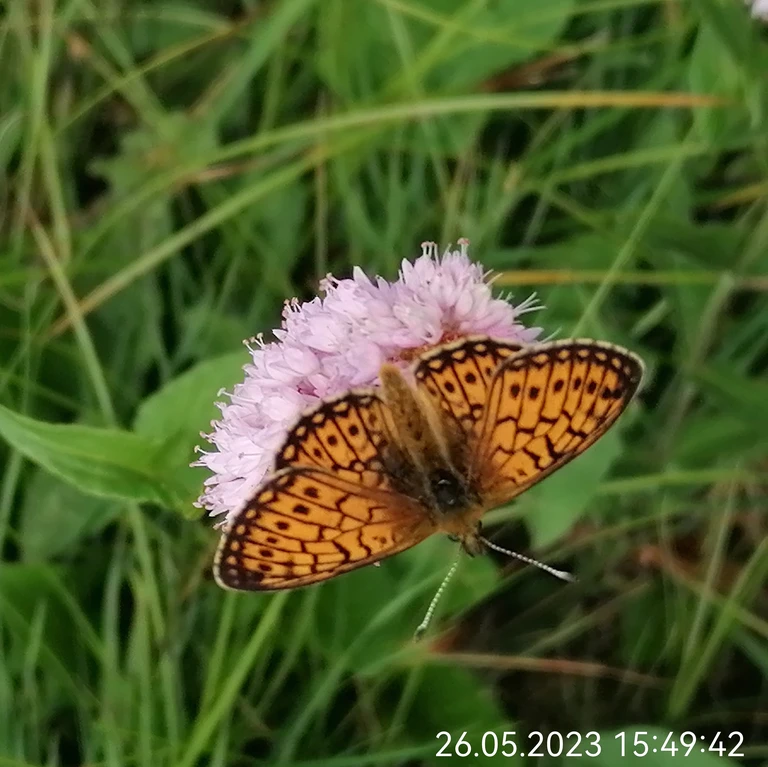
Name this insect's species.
Boloria eunomia
